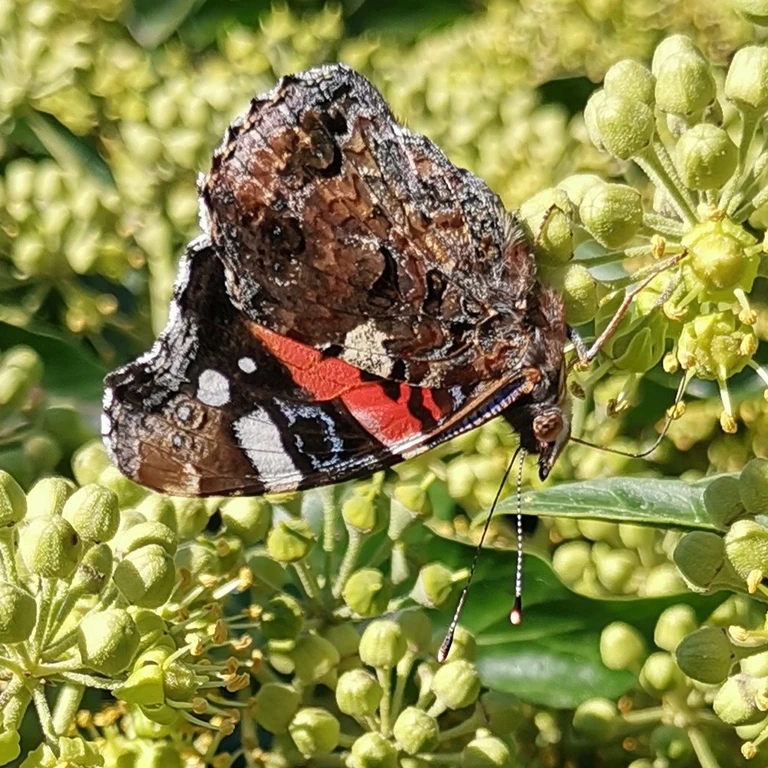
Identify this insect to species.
Vanessa atalanta
